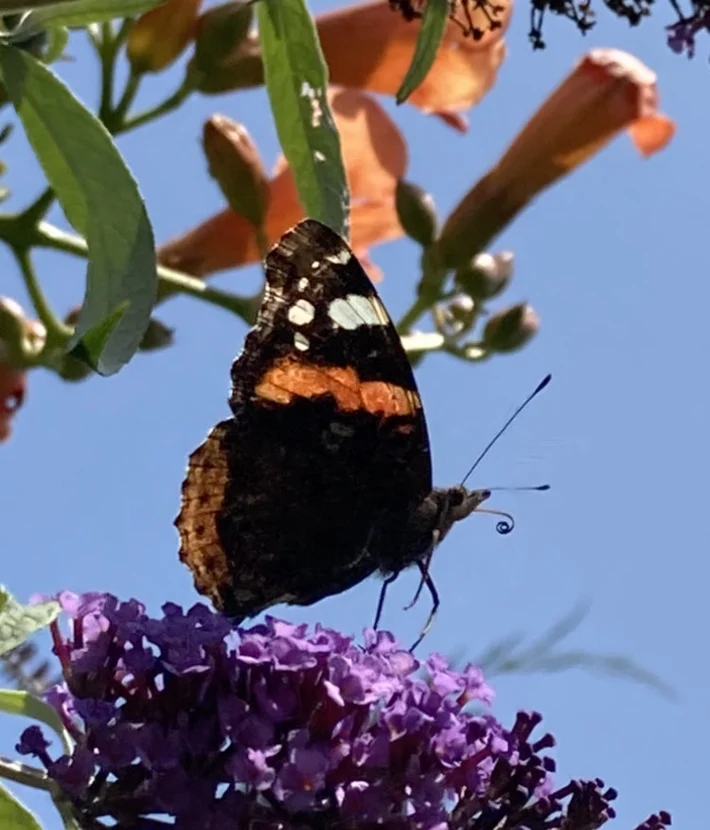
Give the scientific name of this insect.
Vanessa atalanta
